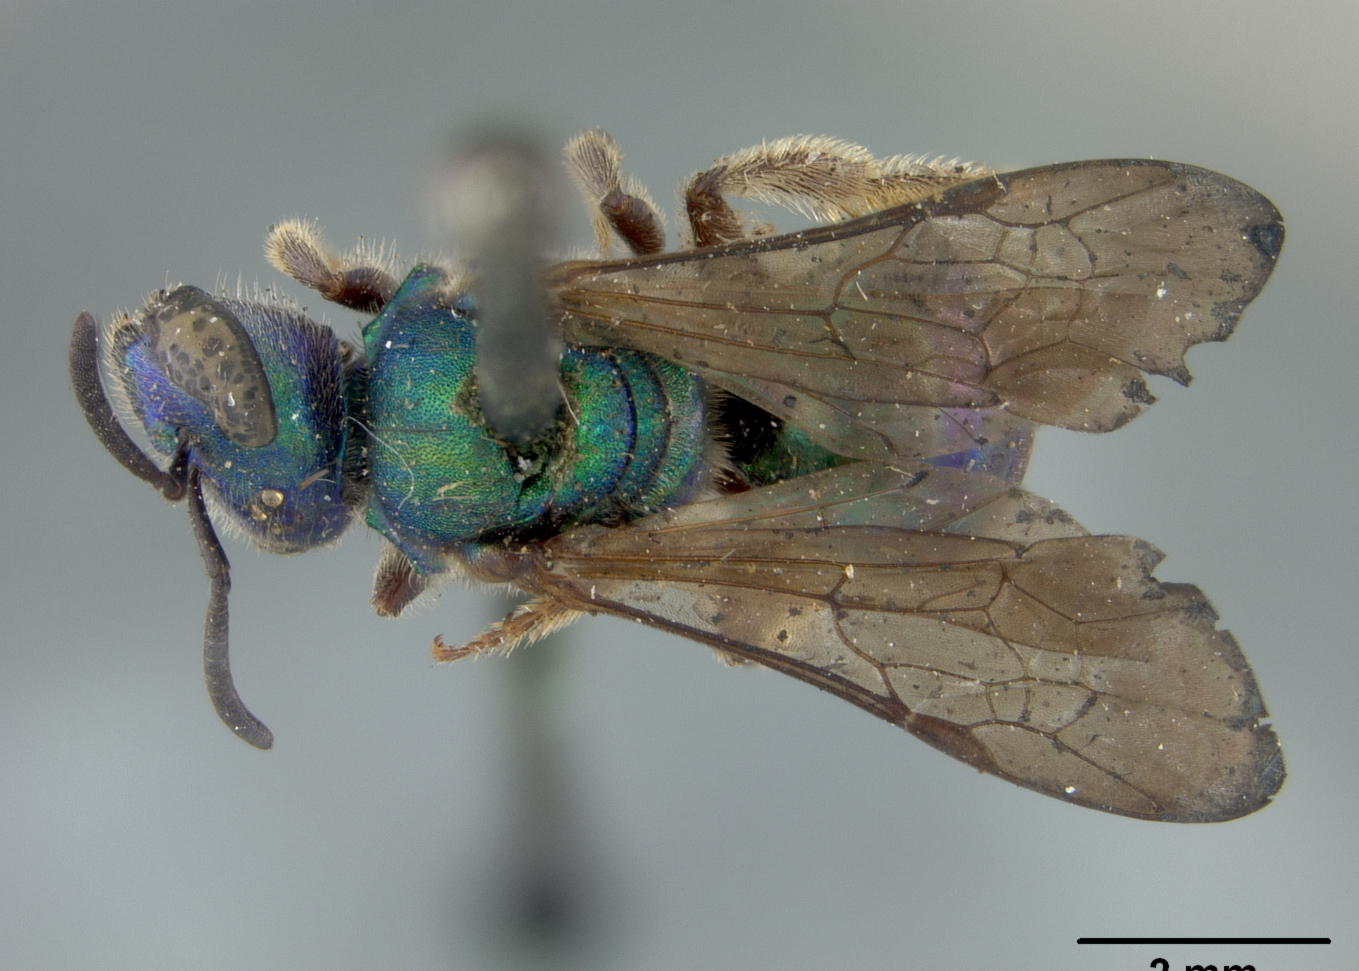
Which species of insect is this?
Augochlora palmarum
